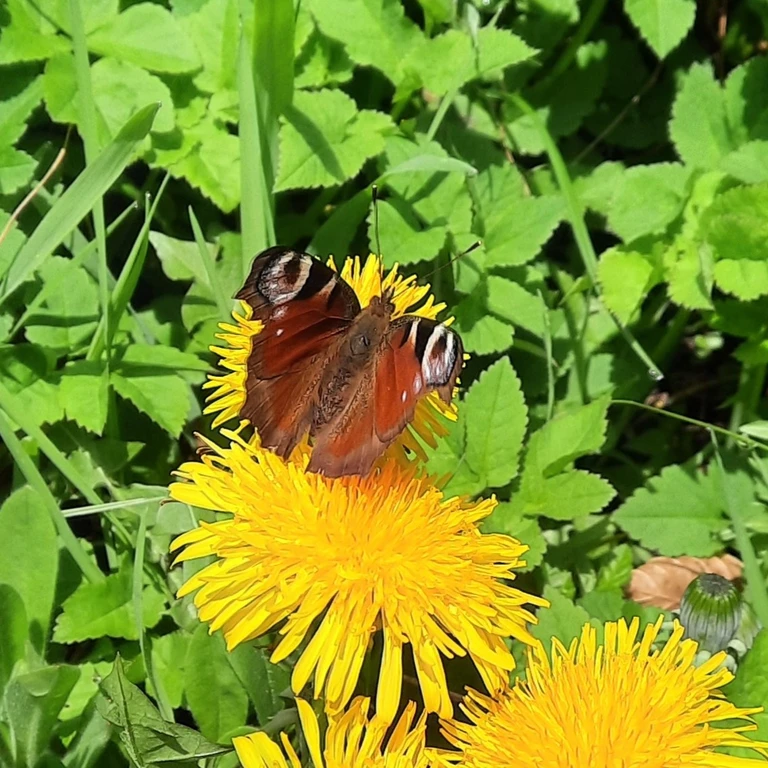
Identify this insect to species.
Aglais io
